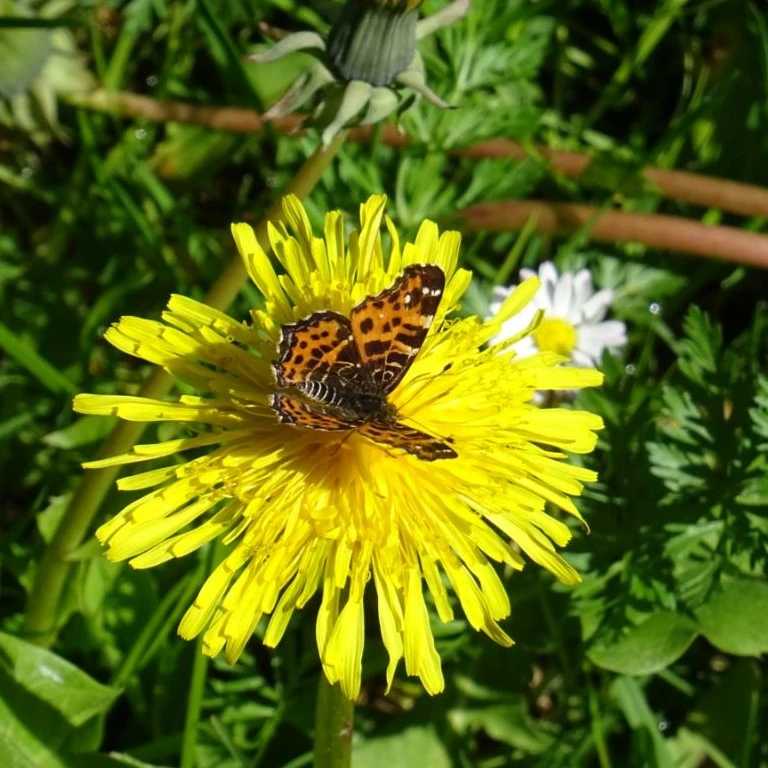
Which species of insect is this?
Araschnia levana
